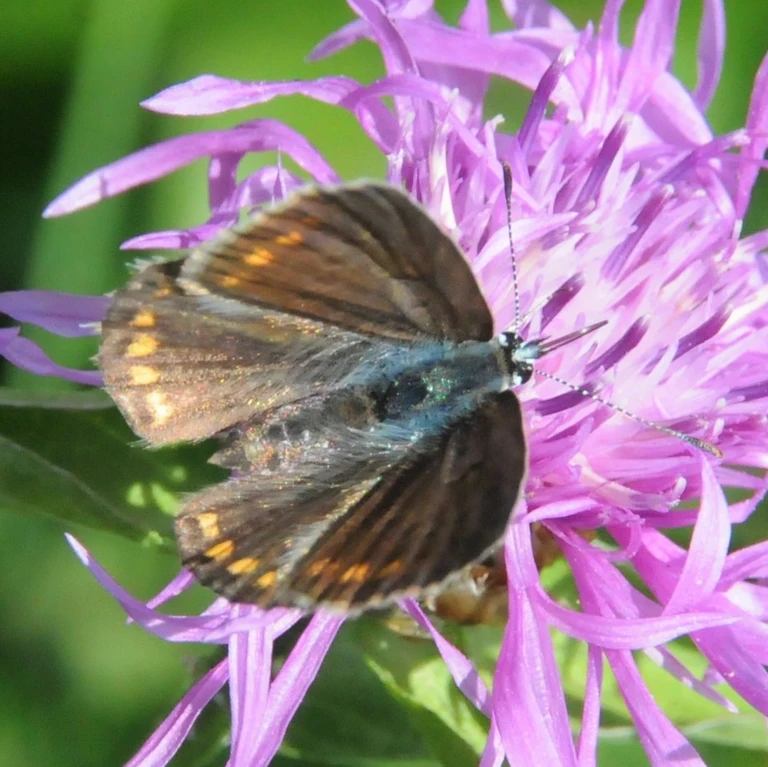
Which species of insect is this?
Polyommatus icarus
